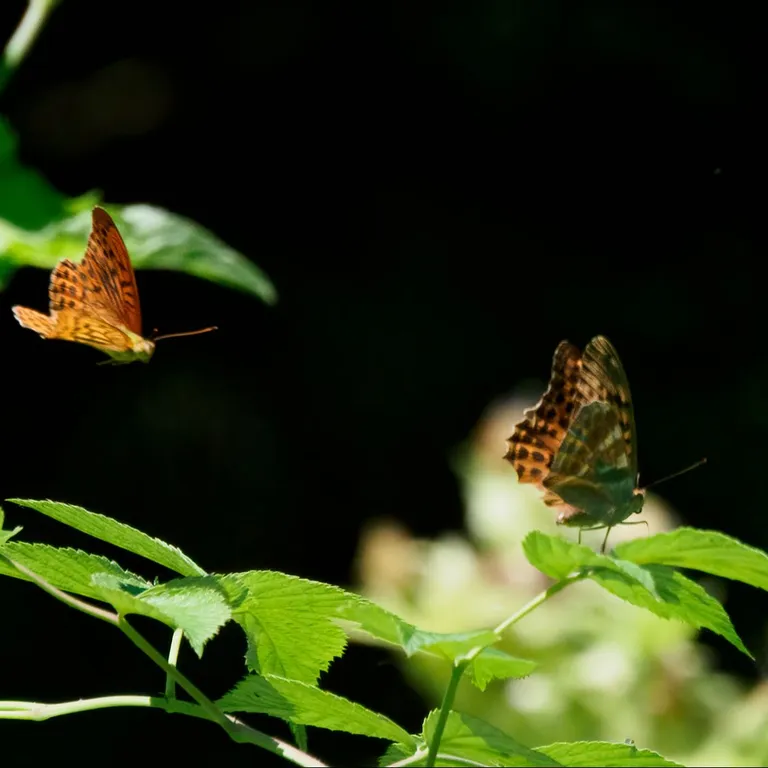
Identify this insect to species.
Argynnis paphia
